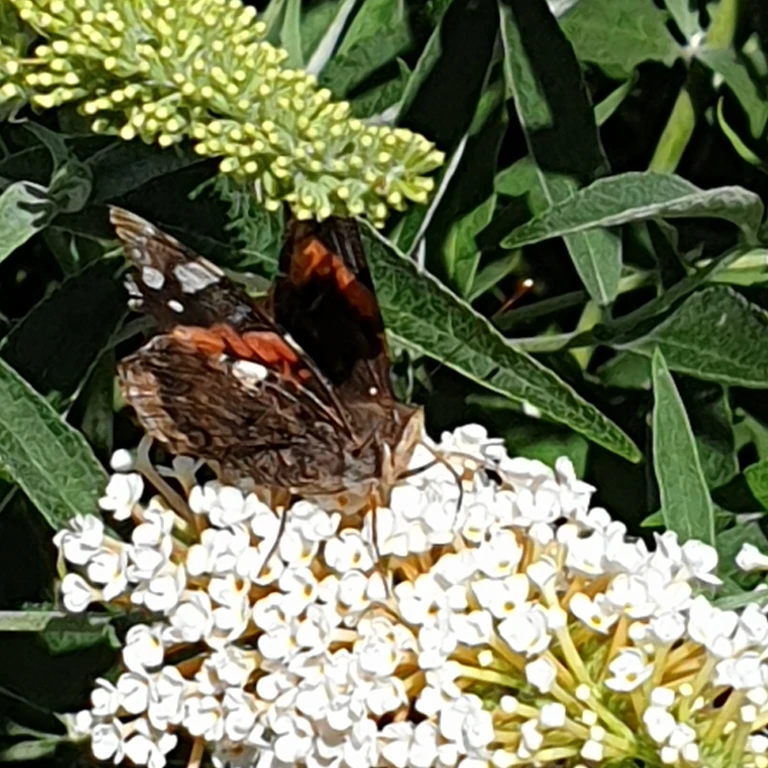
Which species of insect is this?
Vanessa atalanta
